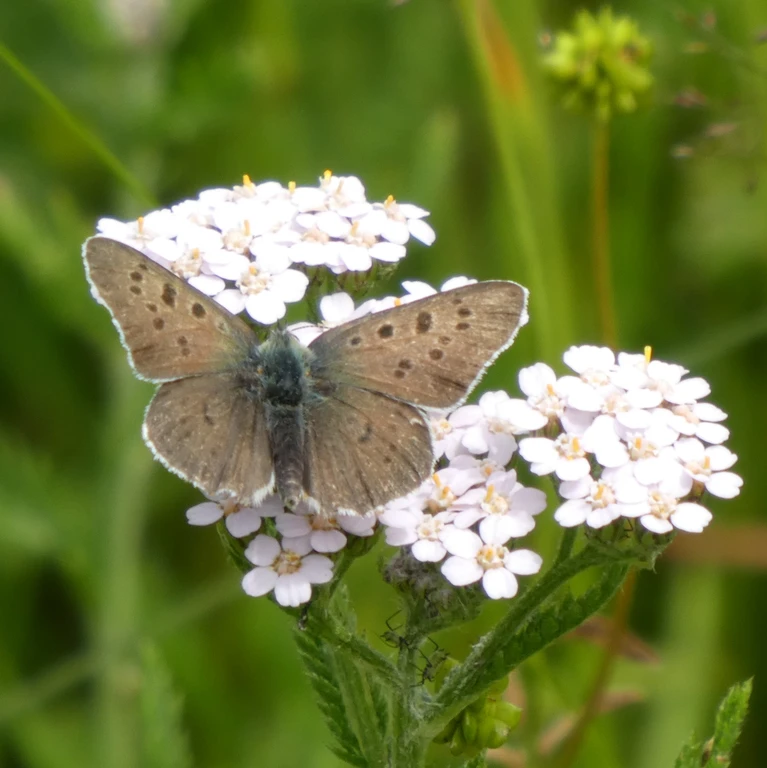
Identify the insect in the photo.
Lycaena tityrus (also Loweia tityrus)
